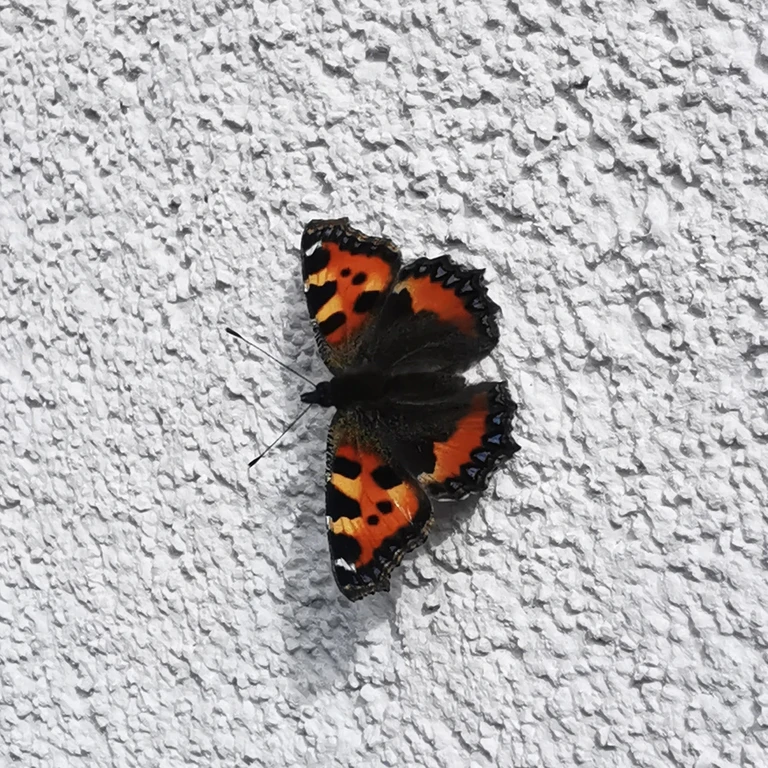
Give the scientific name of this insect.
Aglais urticae
